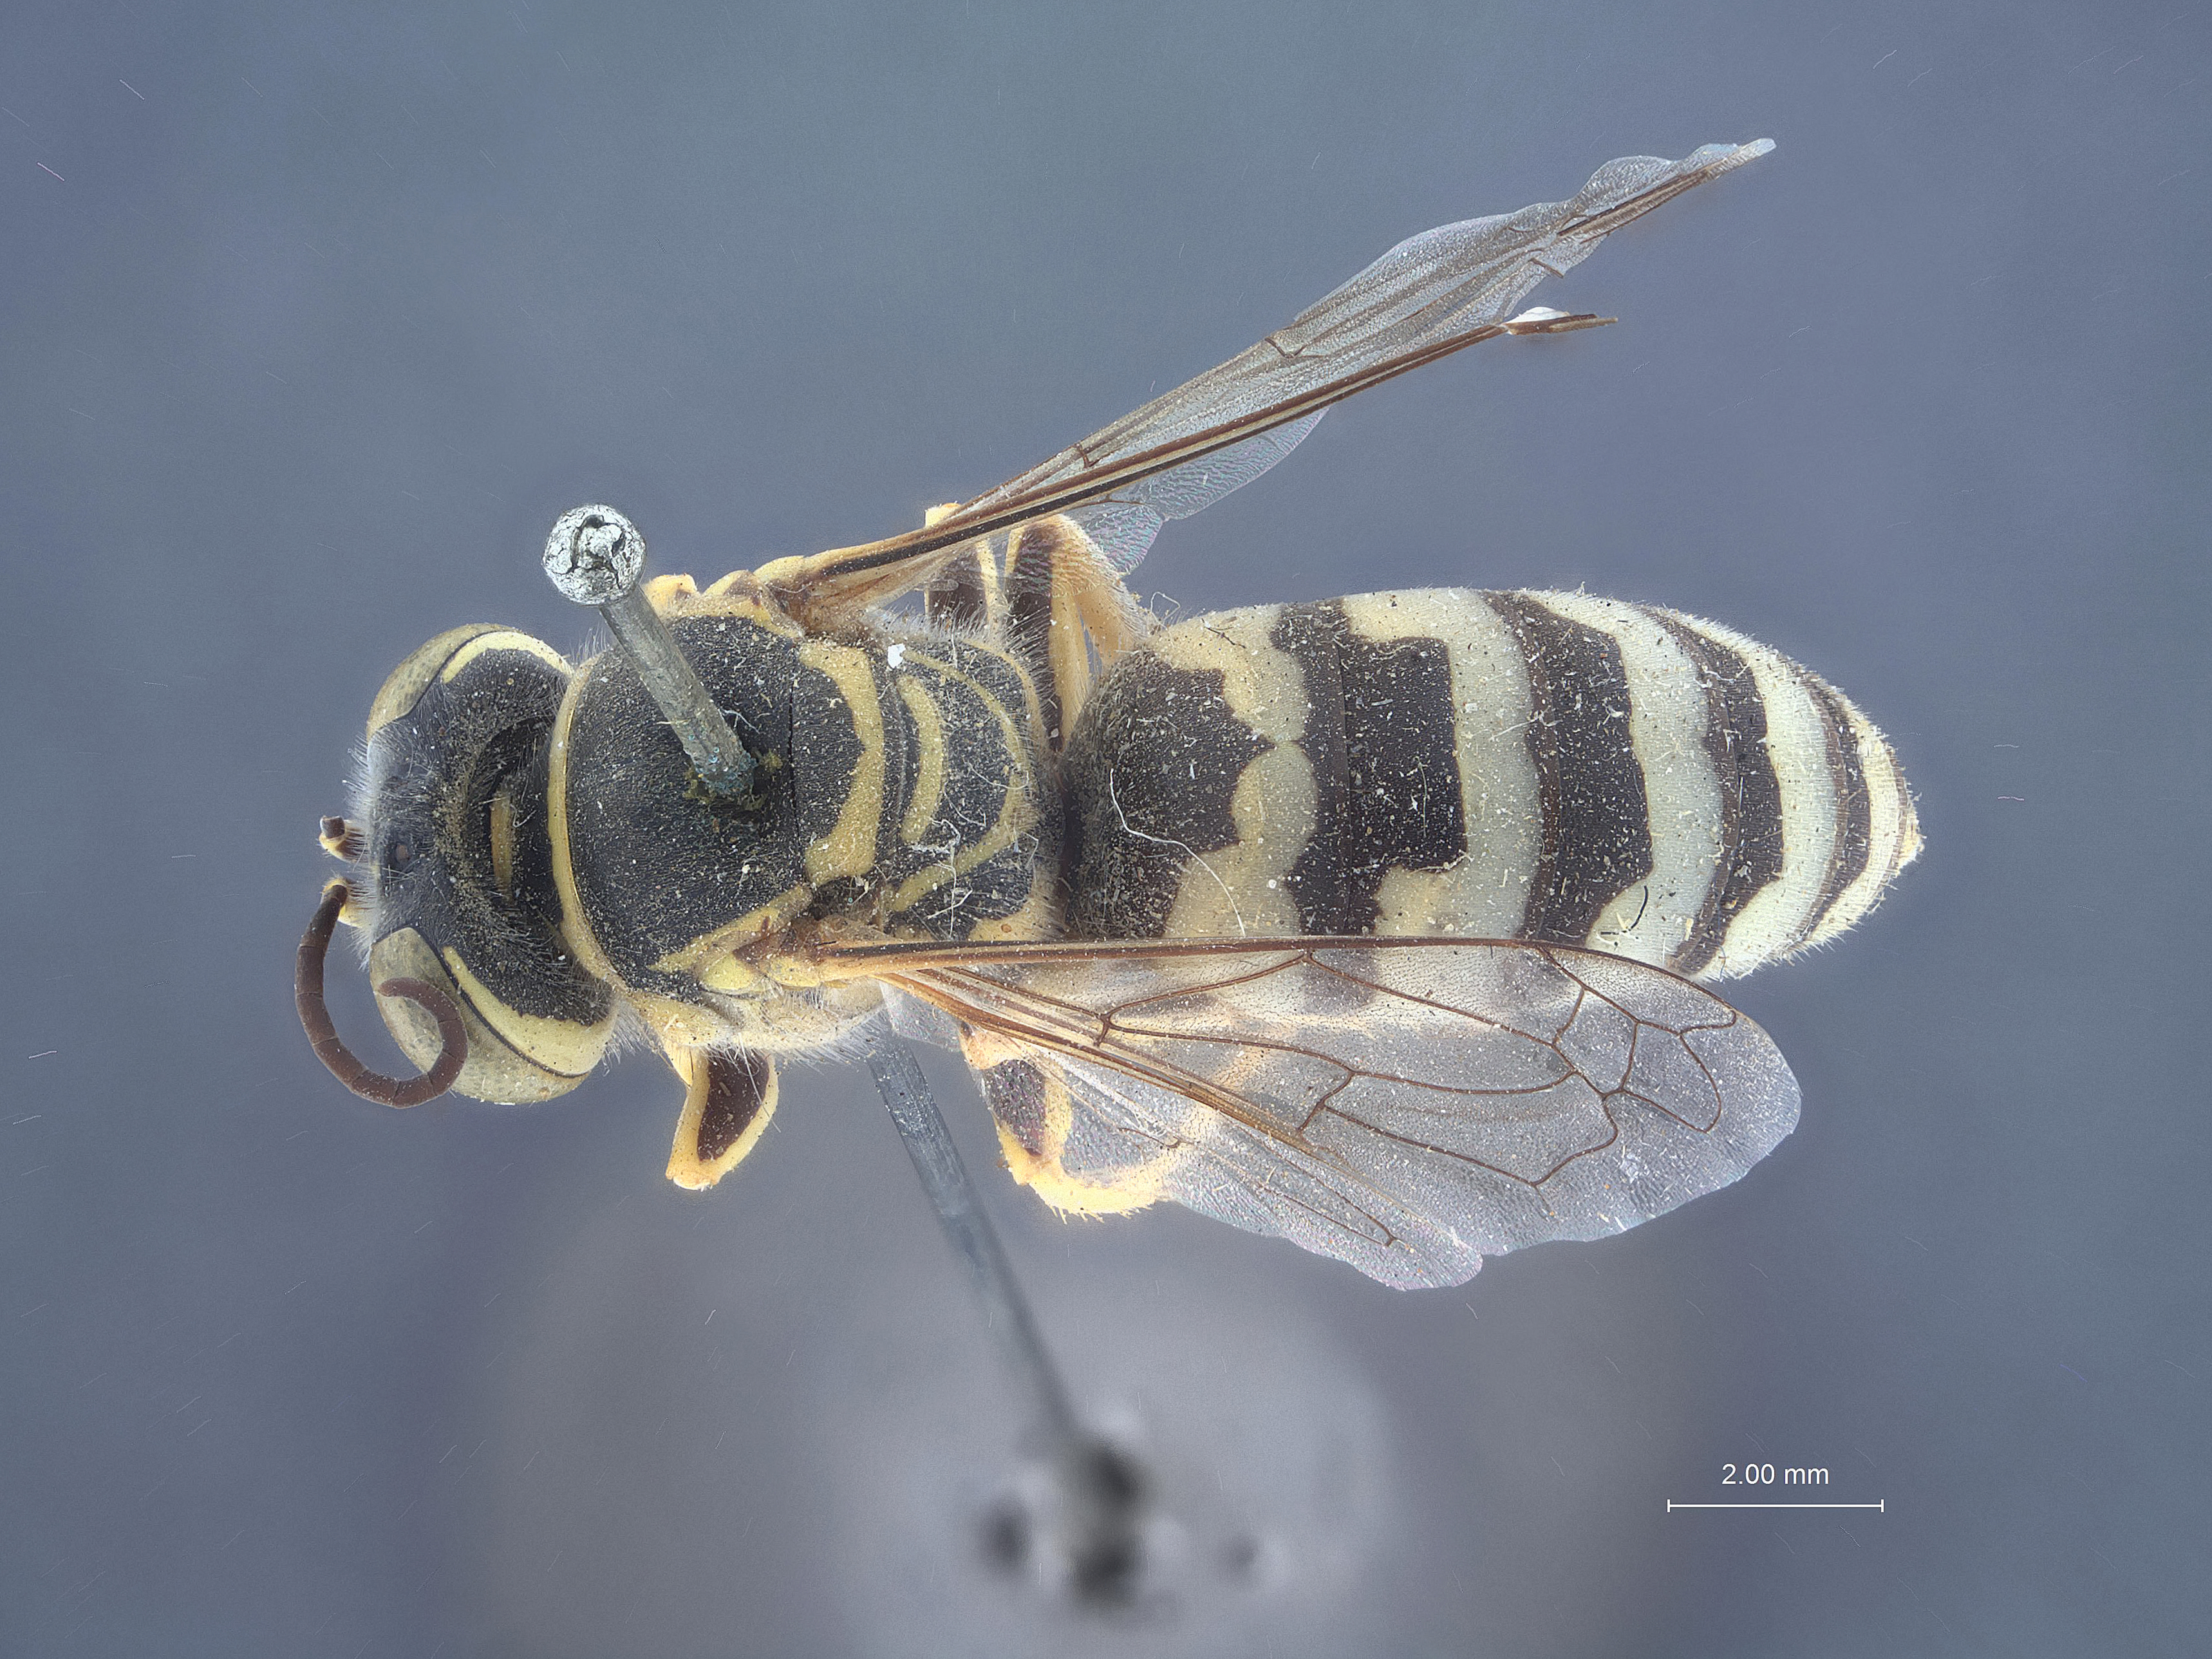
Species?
Stictiella nubilosa
